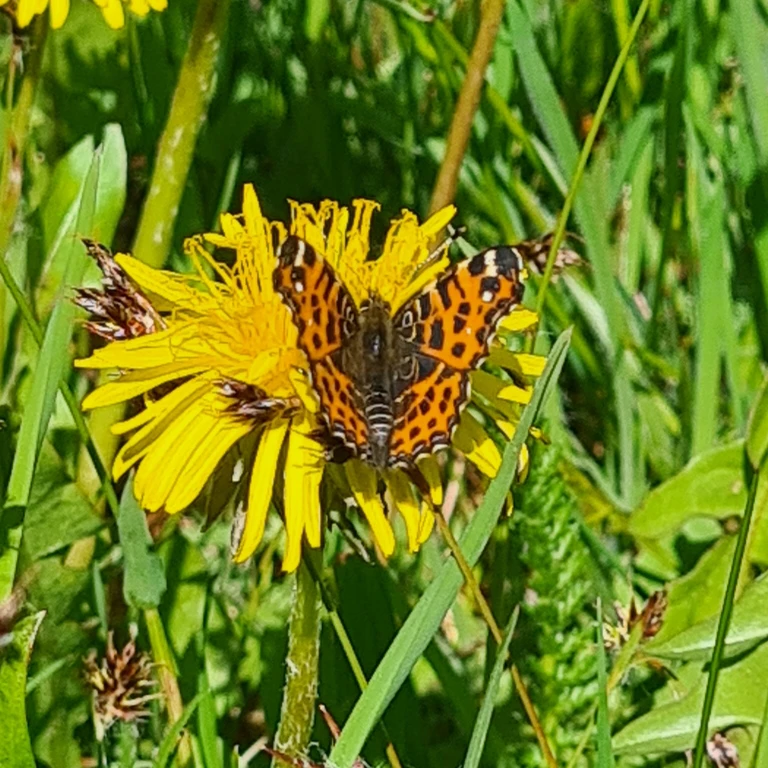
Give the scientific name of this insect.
Araschnia levana
